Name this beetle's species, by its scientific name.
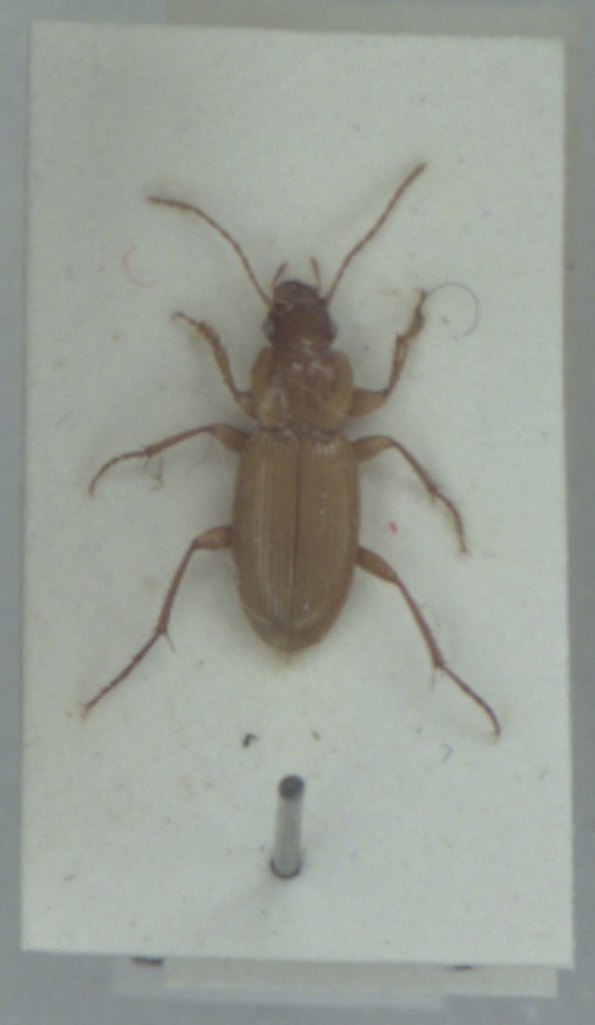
Platyderus depressus
